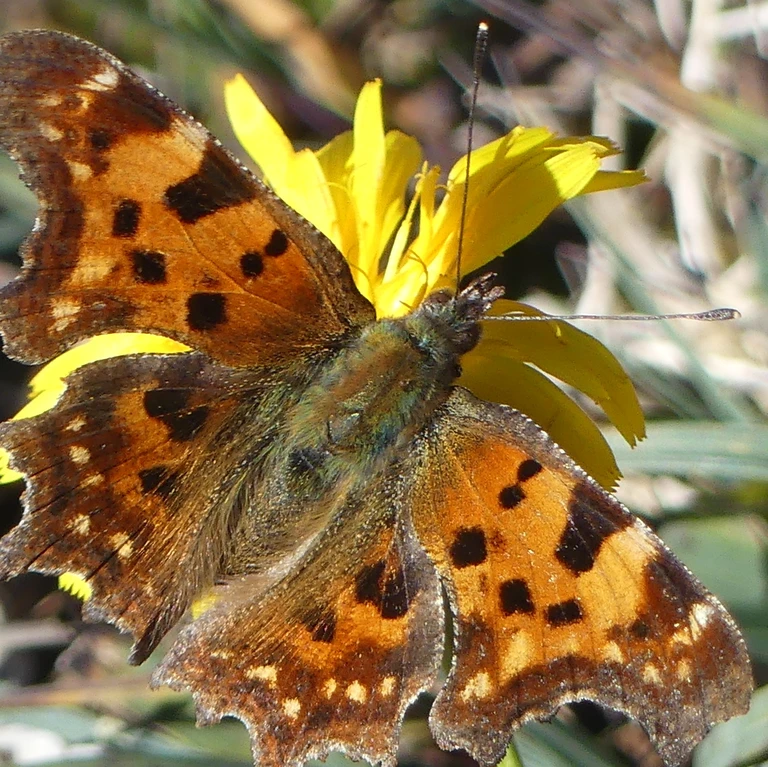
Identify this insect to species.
Polygonia c-album
